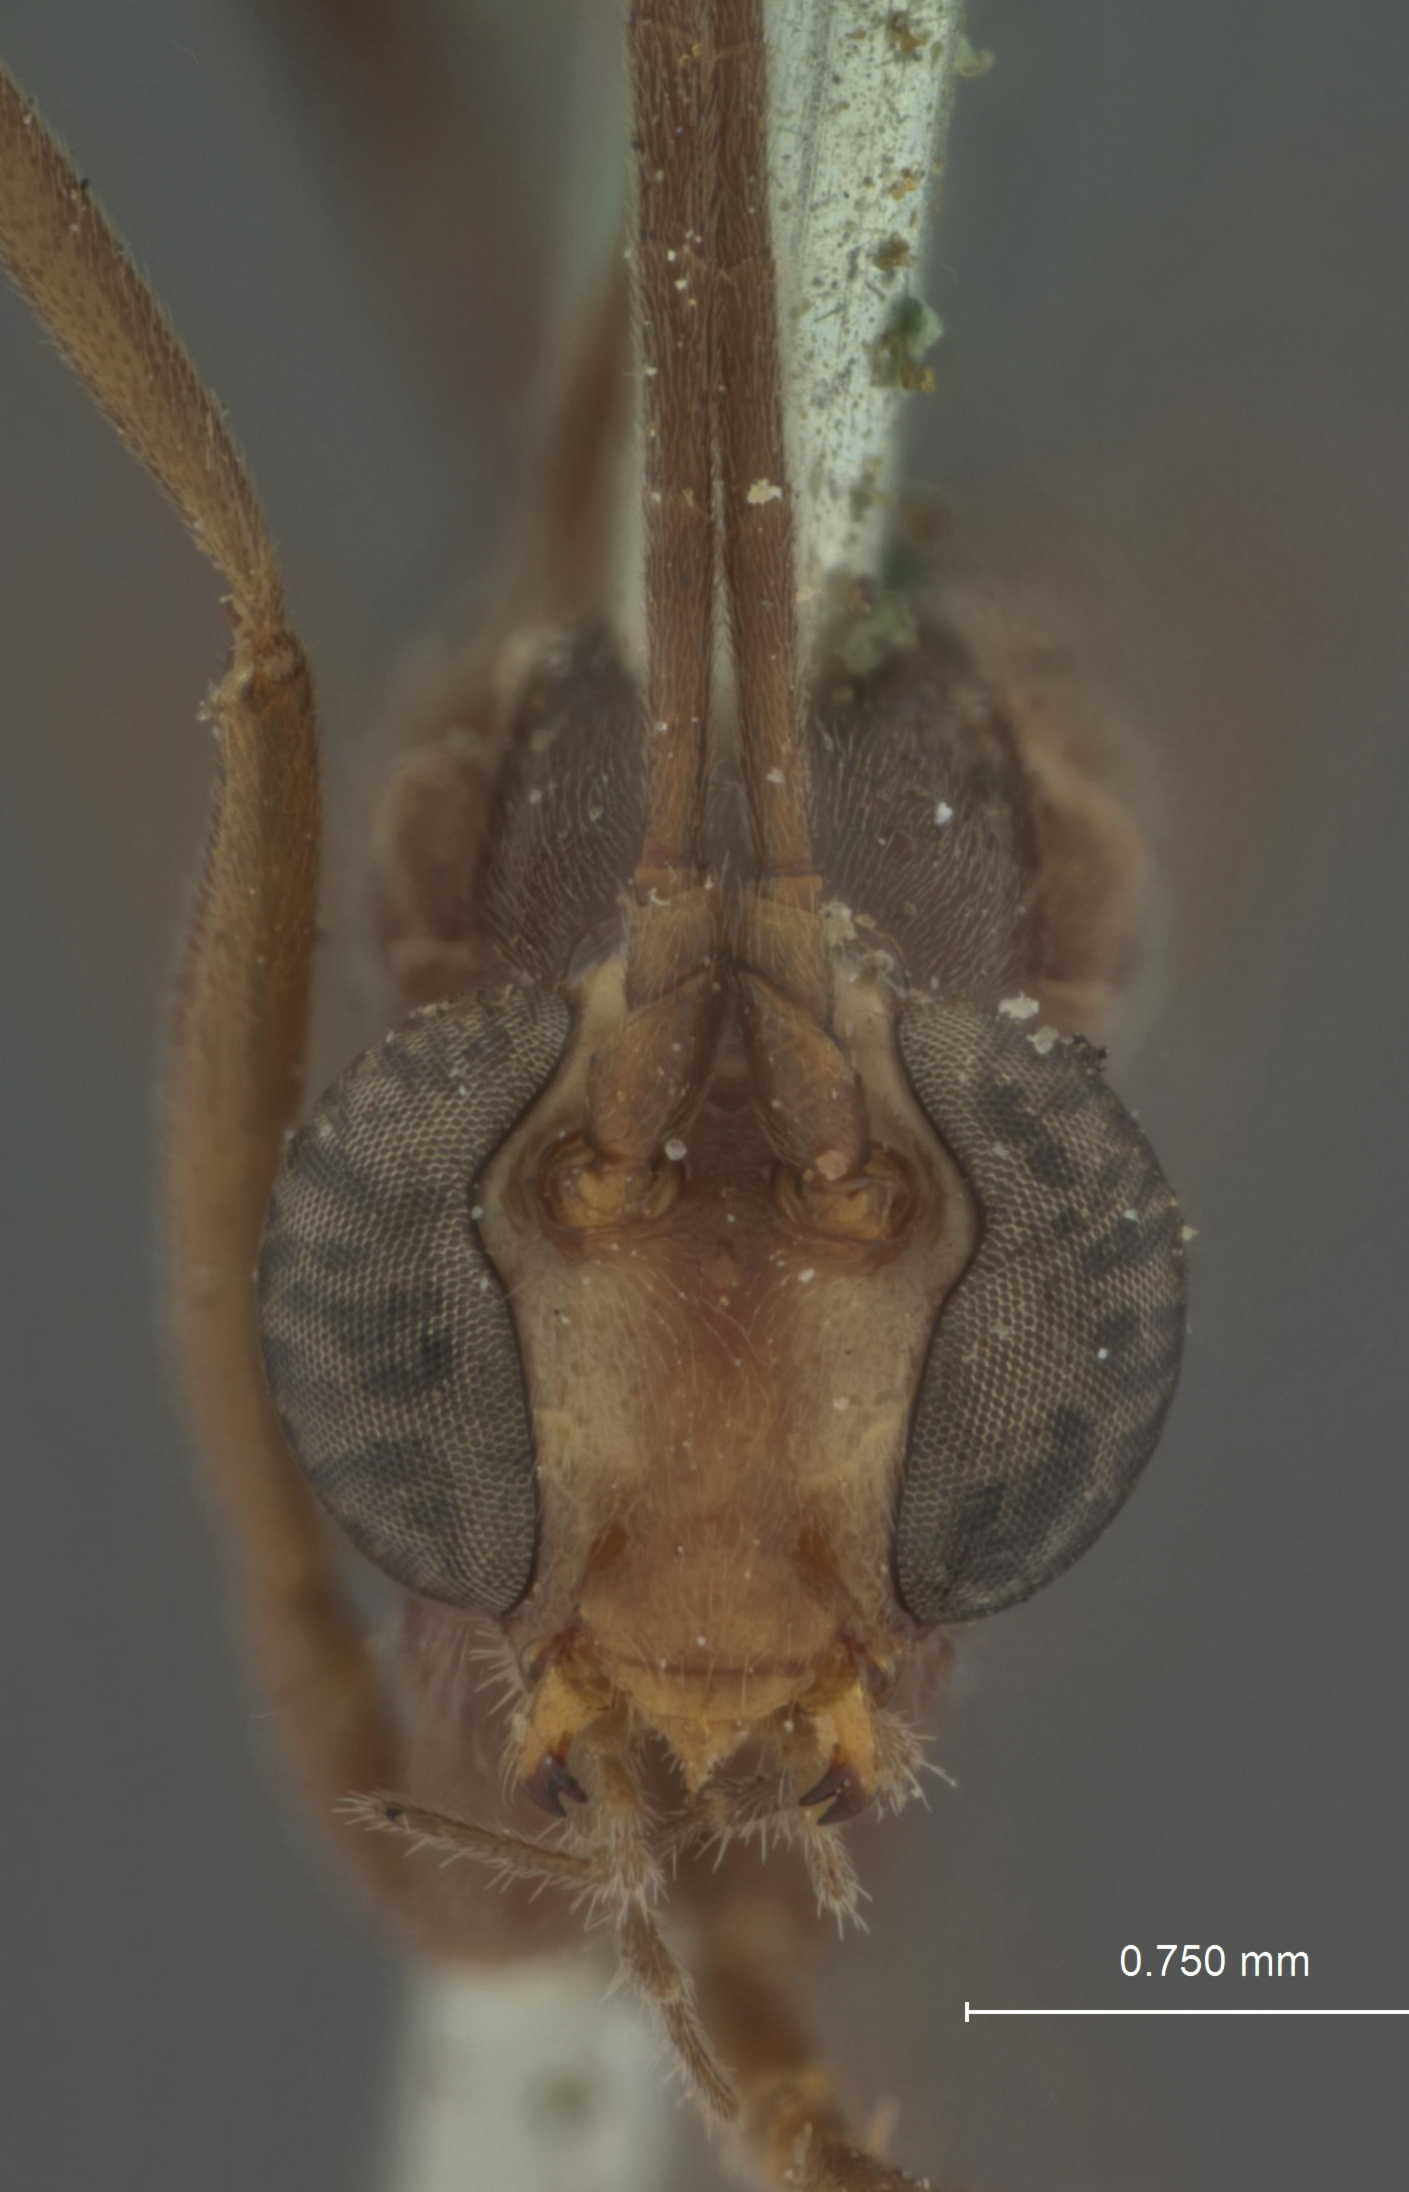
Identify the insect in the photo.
Pleuroneurophion hawaiiensis
